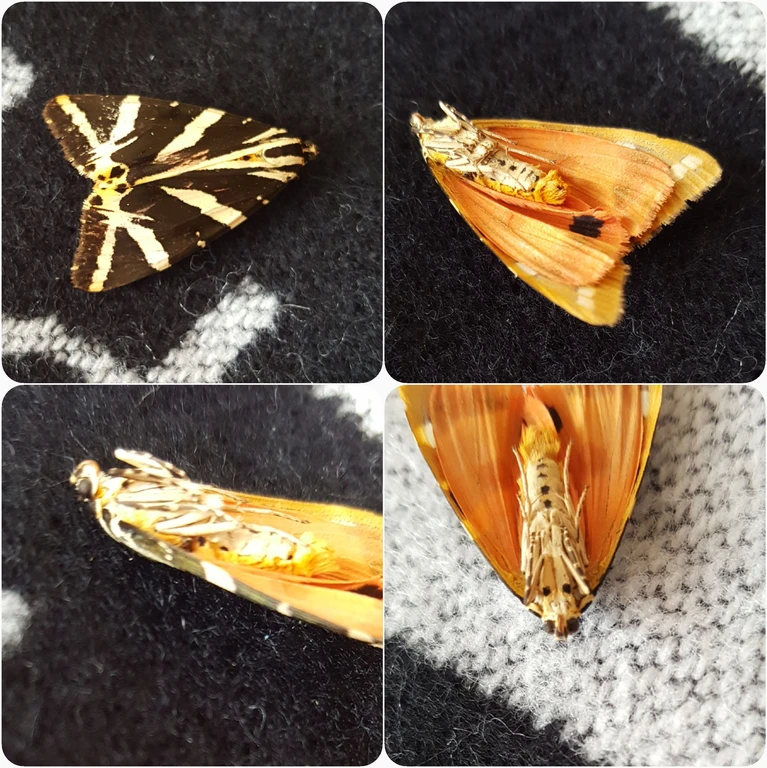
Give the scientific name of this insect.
Euplagia quadripunctaria
